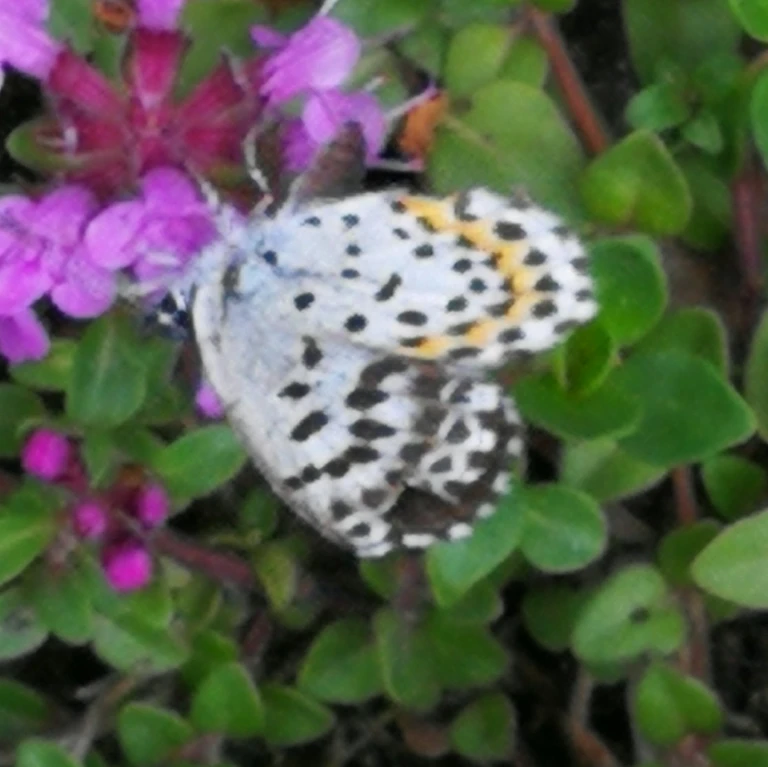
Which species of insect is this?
Scolitantides orion
